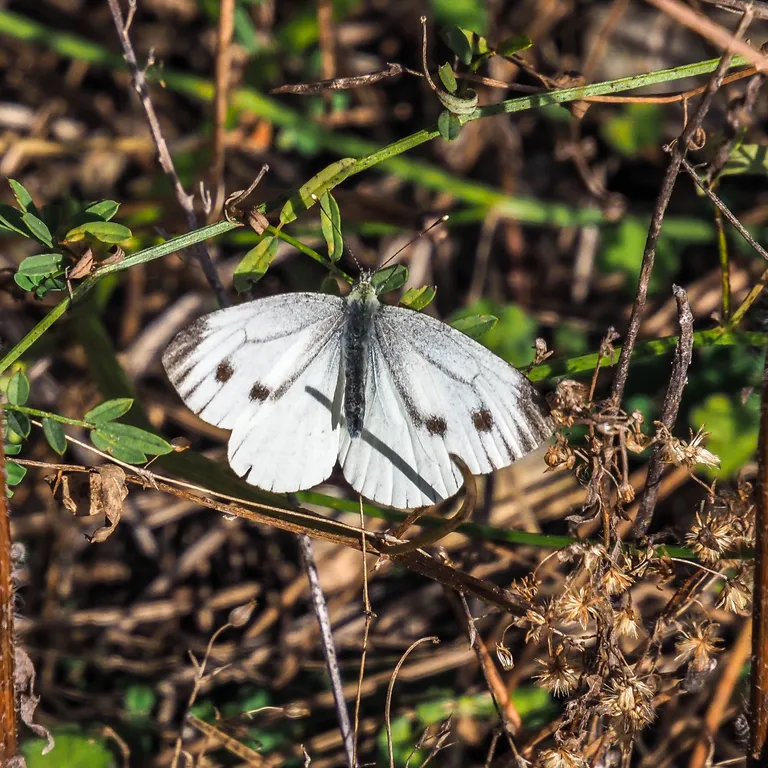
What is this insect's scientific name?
Pieris napi
